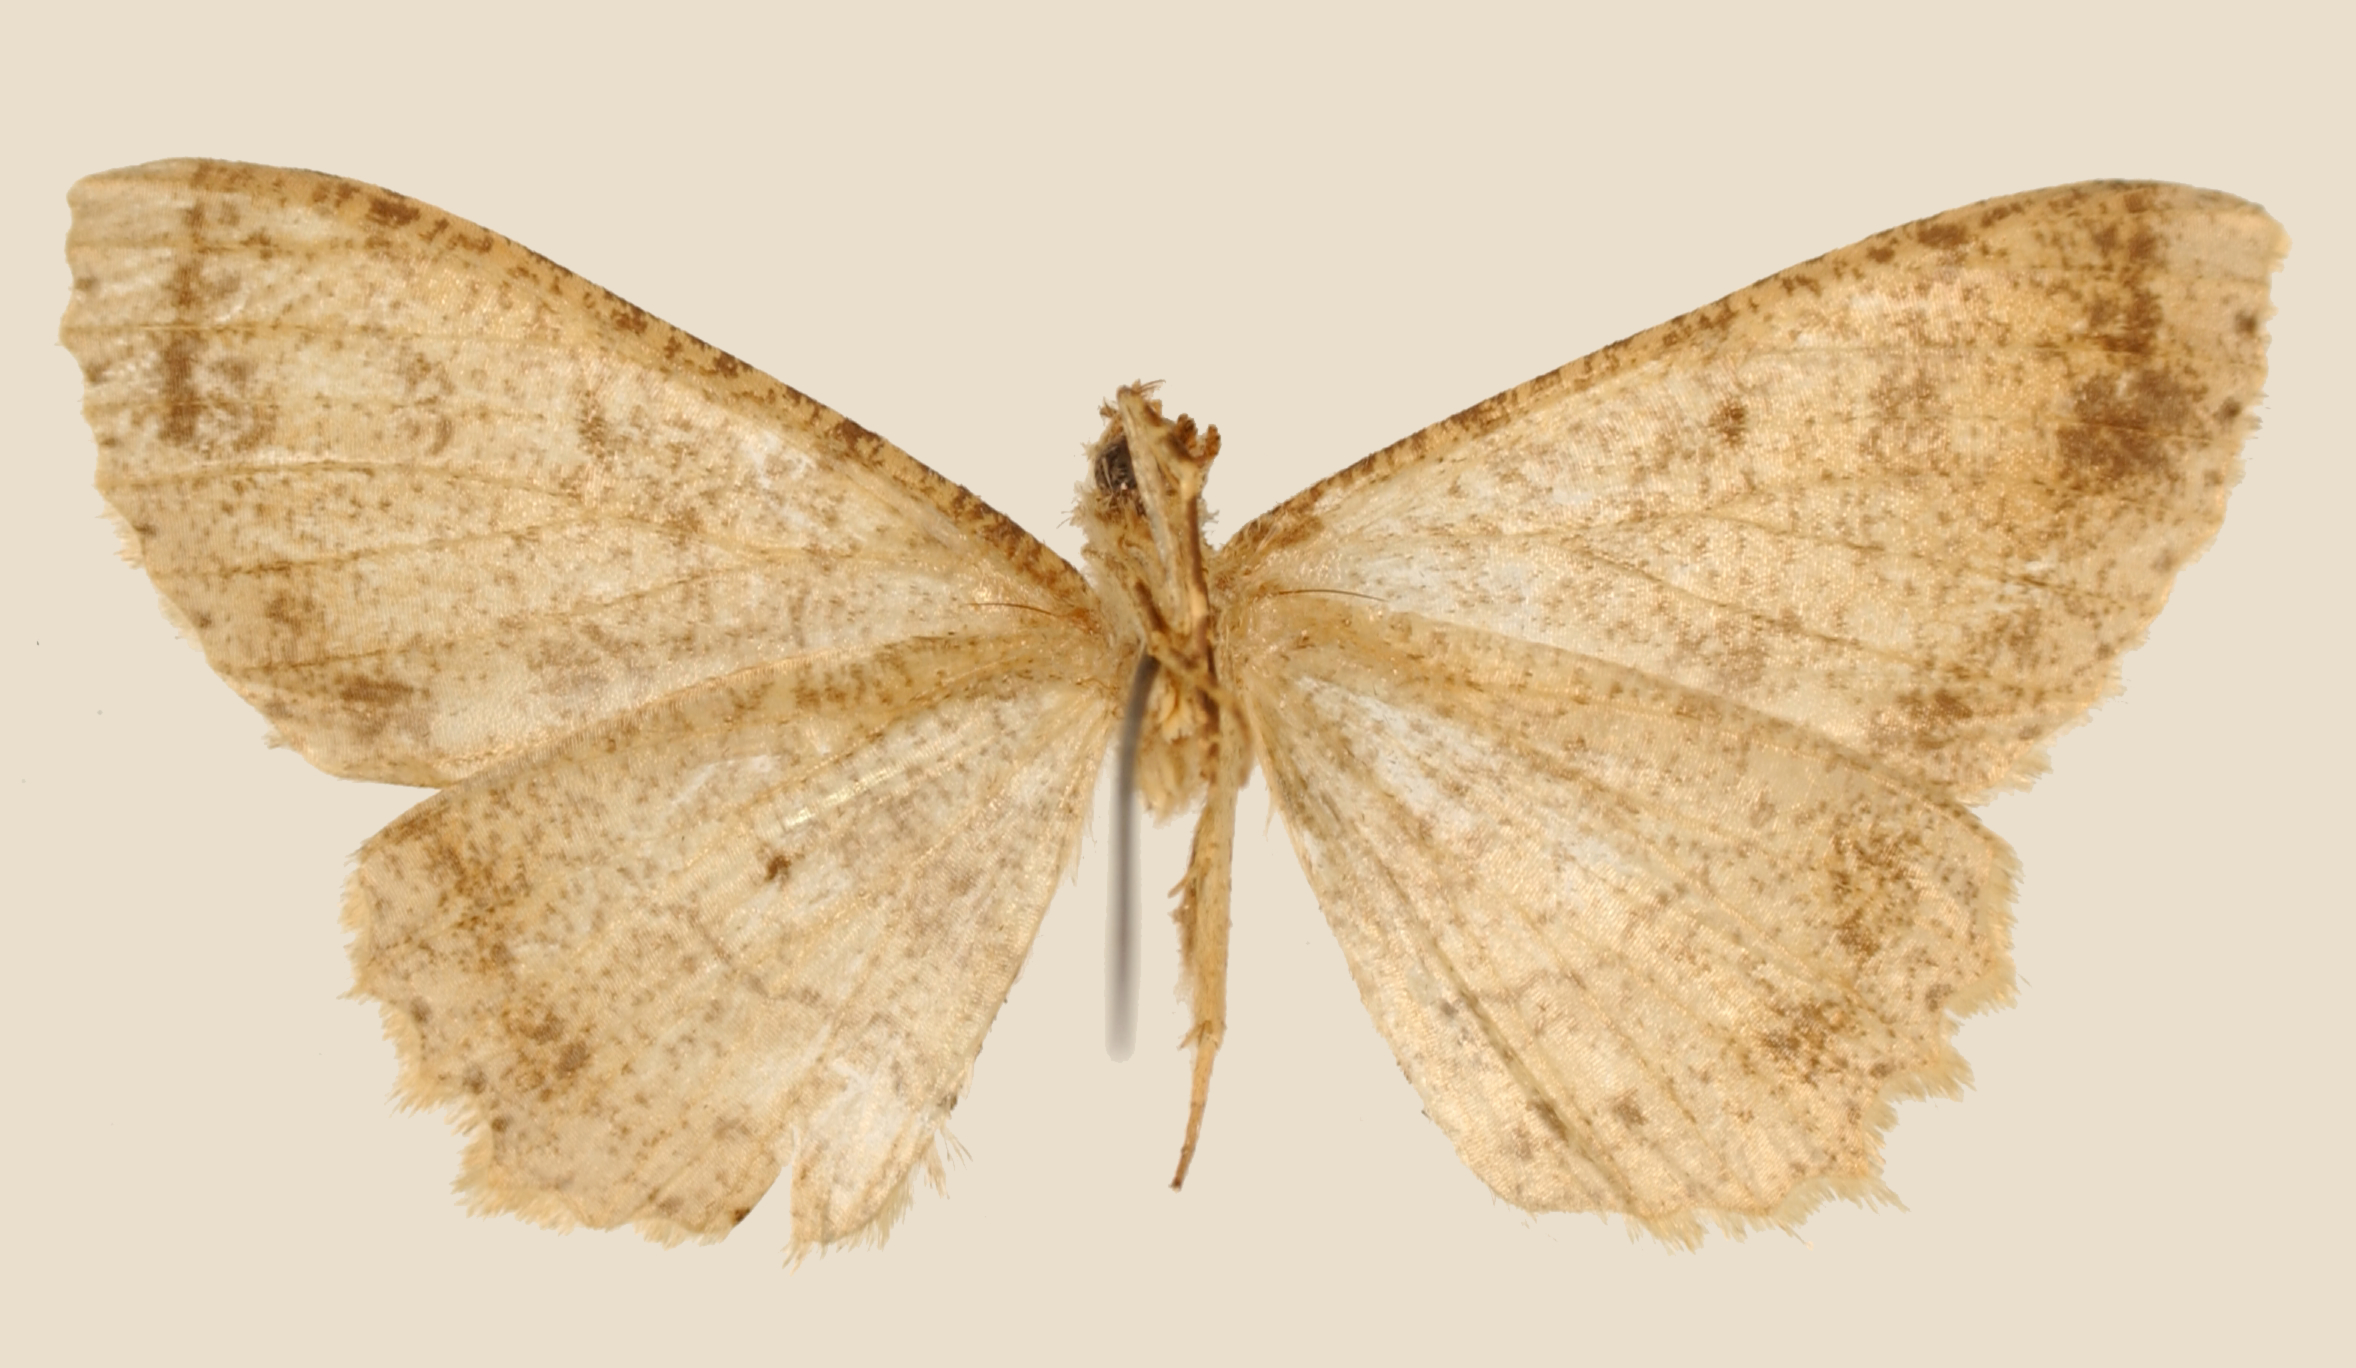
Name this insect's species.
Melanolophia orthoconaria
